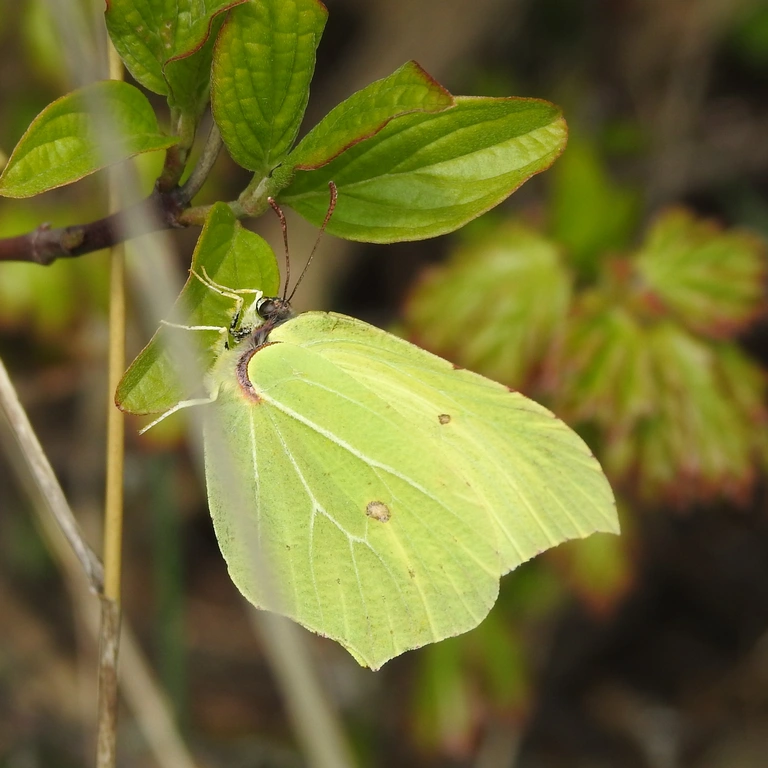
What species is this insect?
Gonepteryx rhamni
